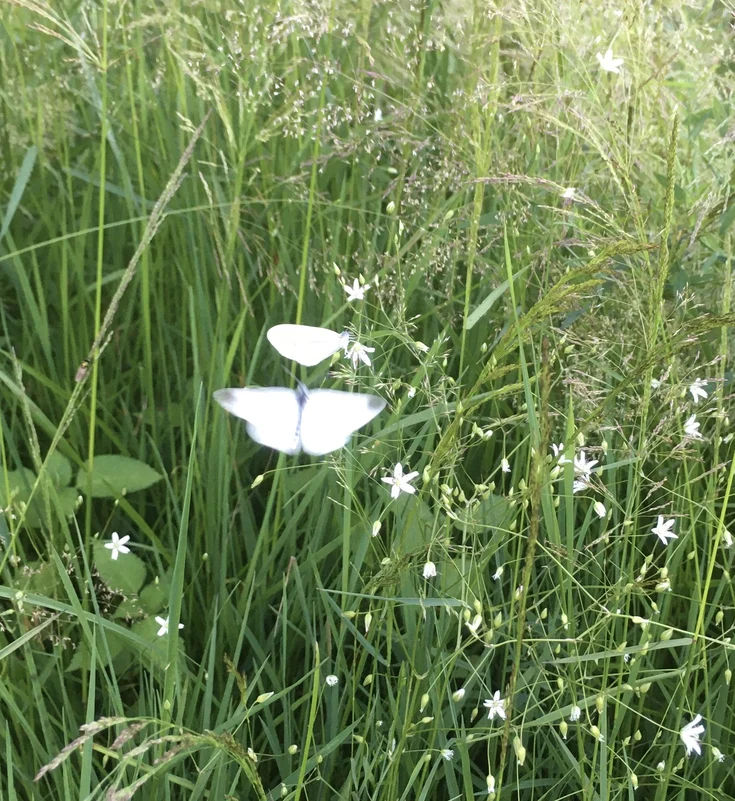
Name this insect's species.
Leptidea sinapis/juvernica
